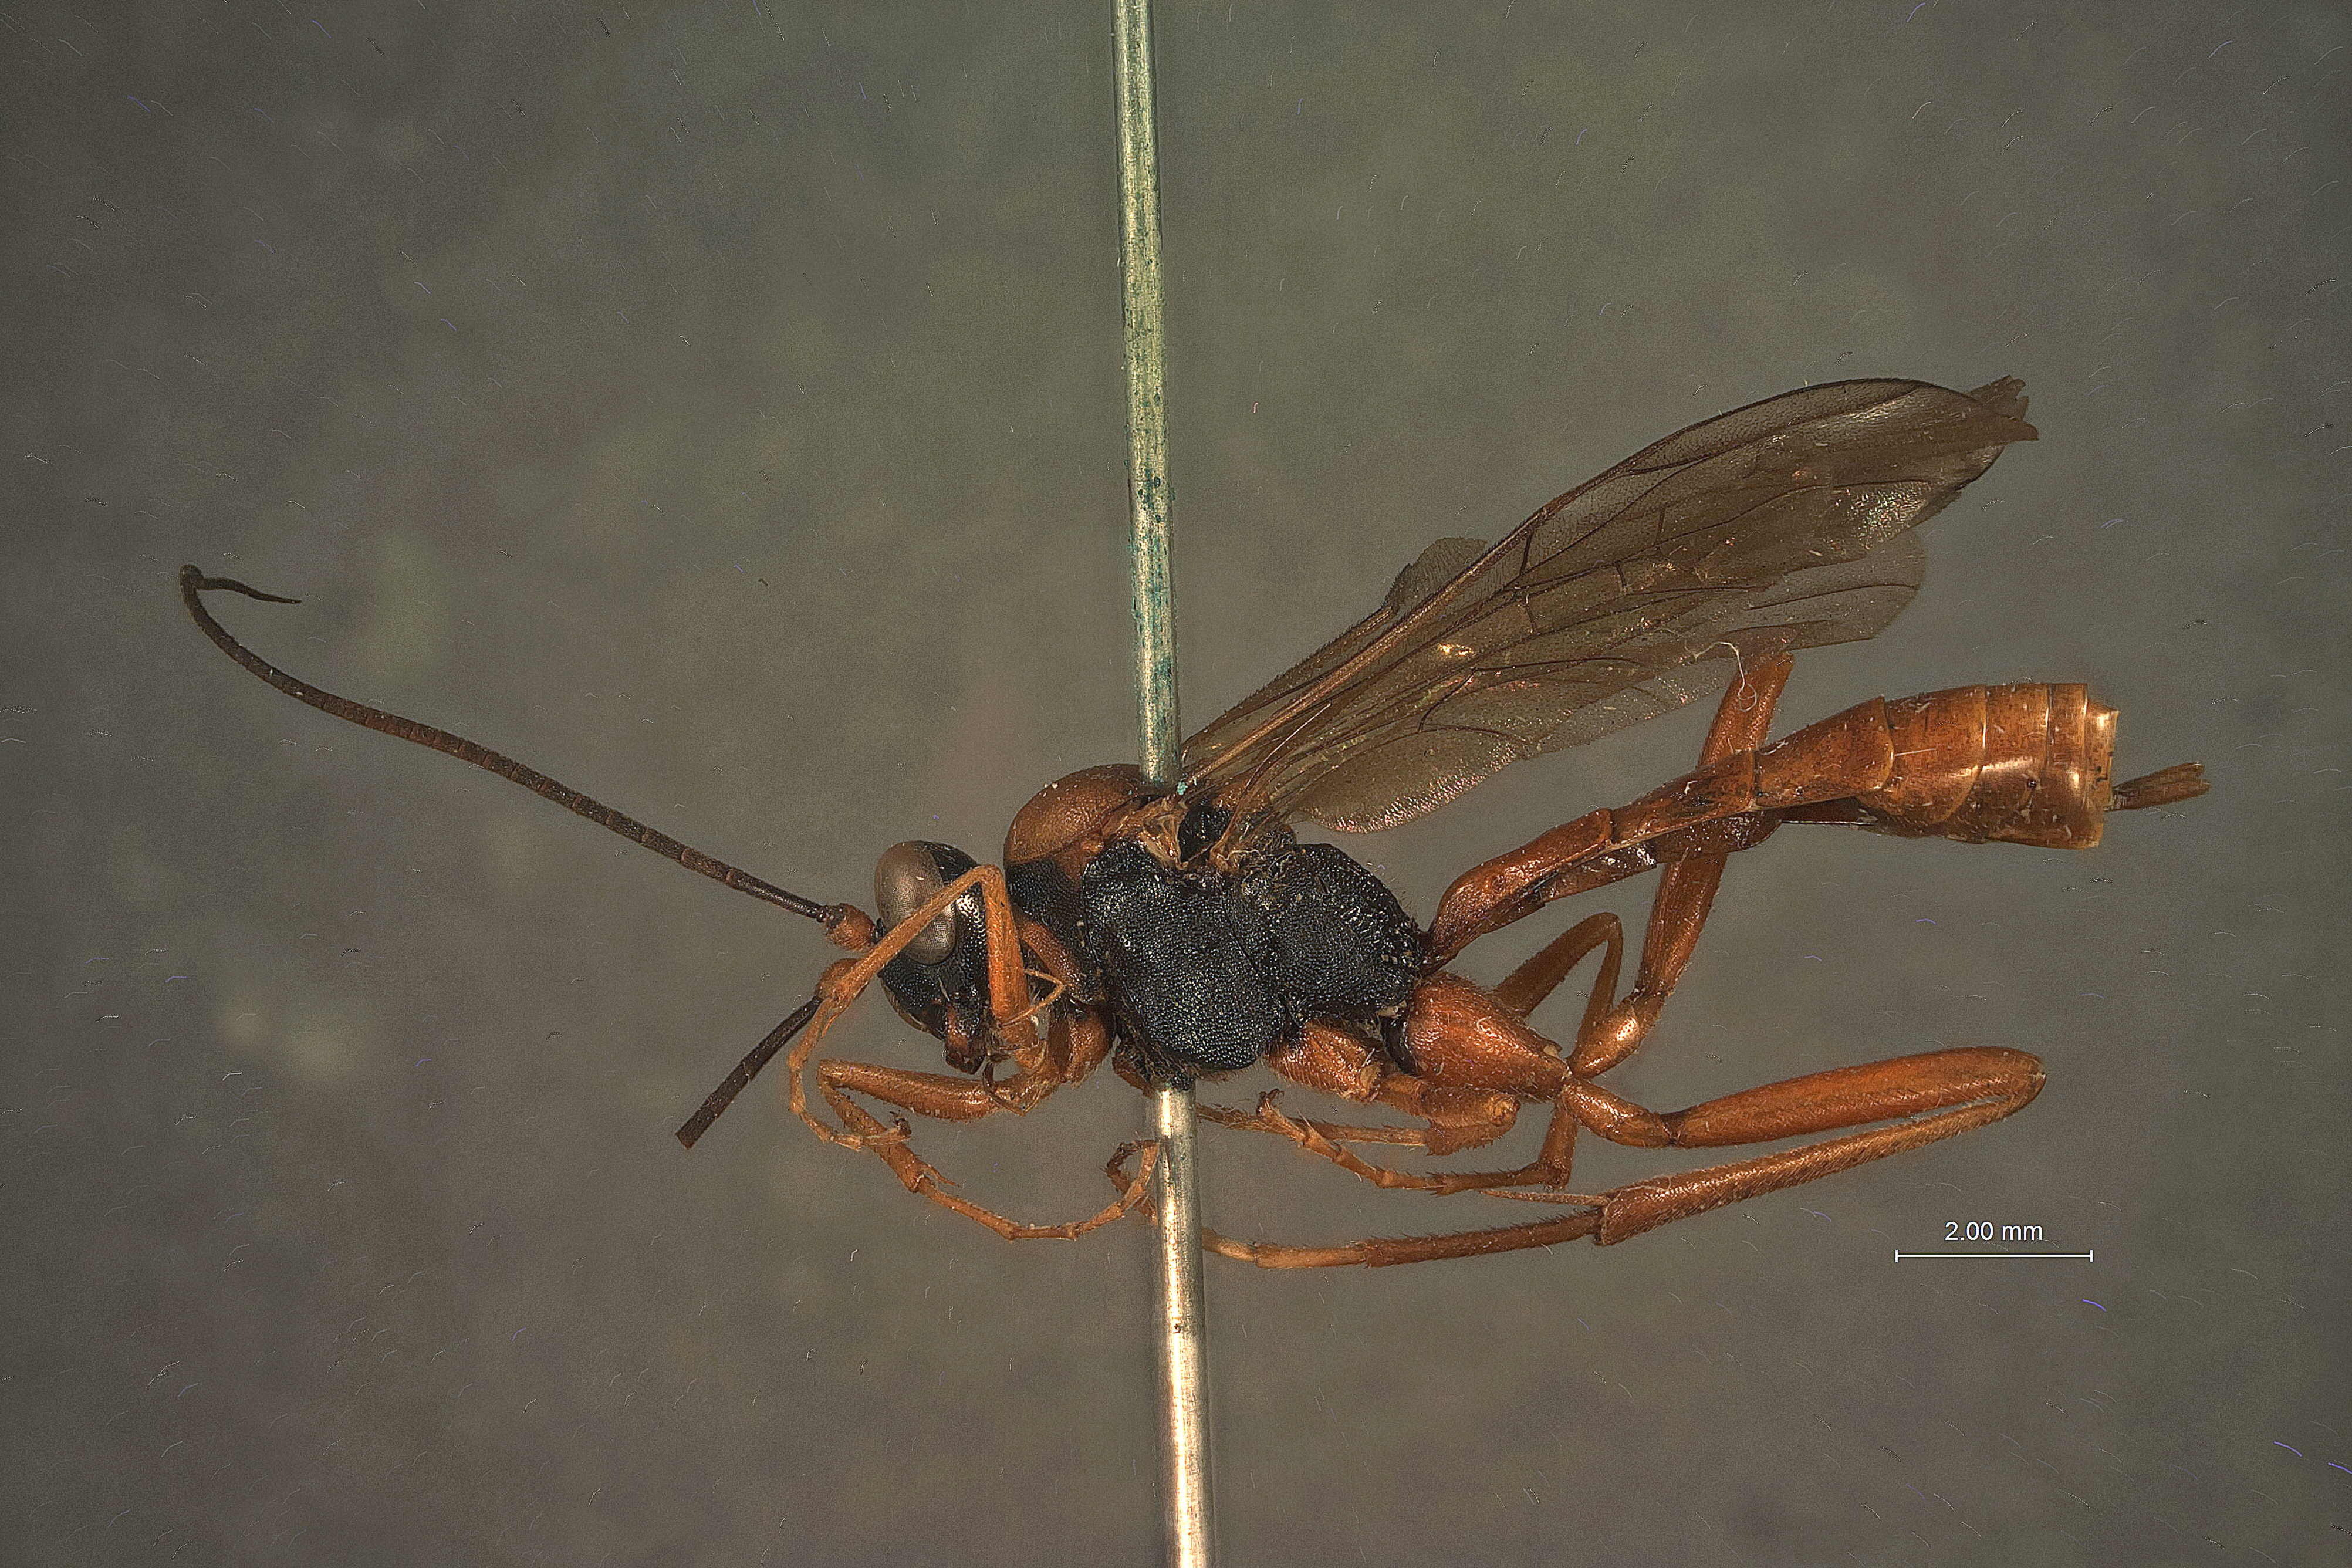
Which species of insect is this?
Exetastes crassisculptus
